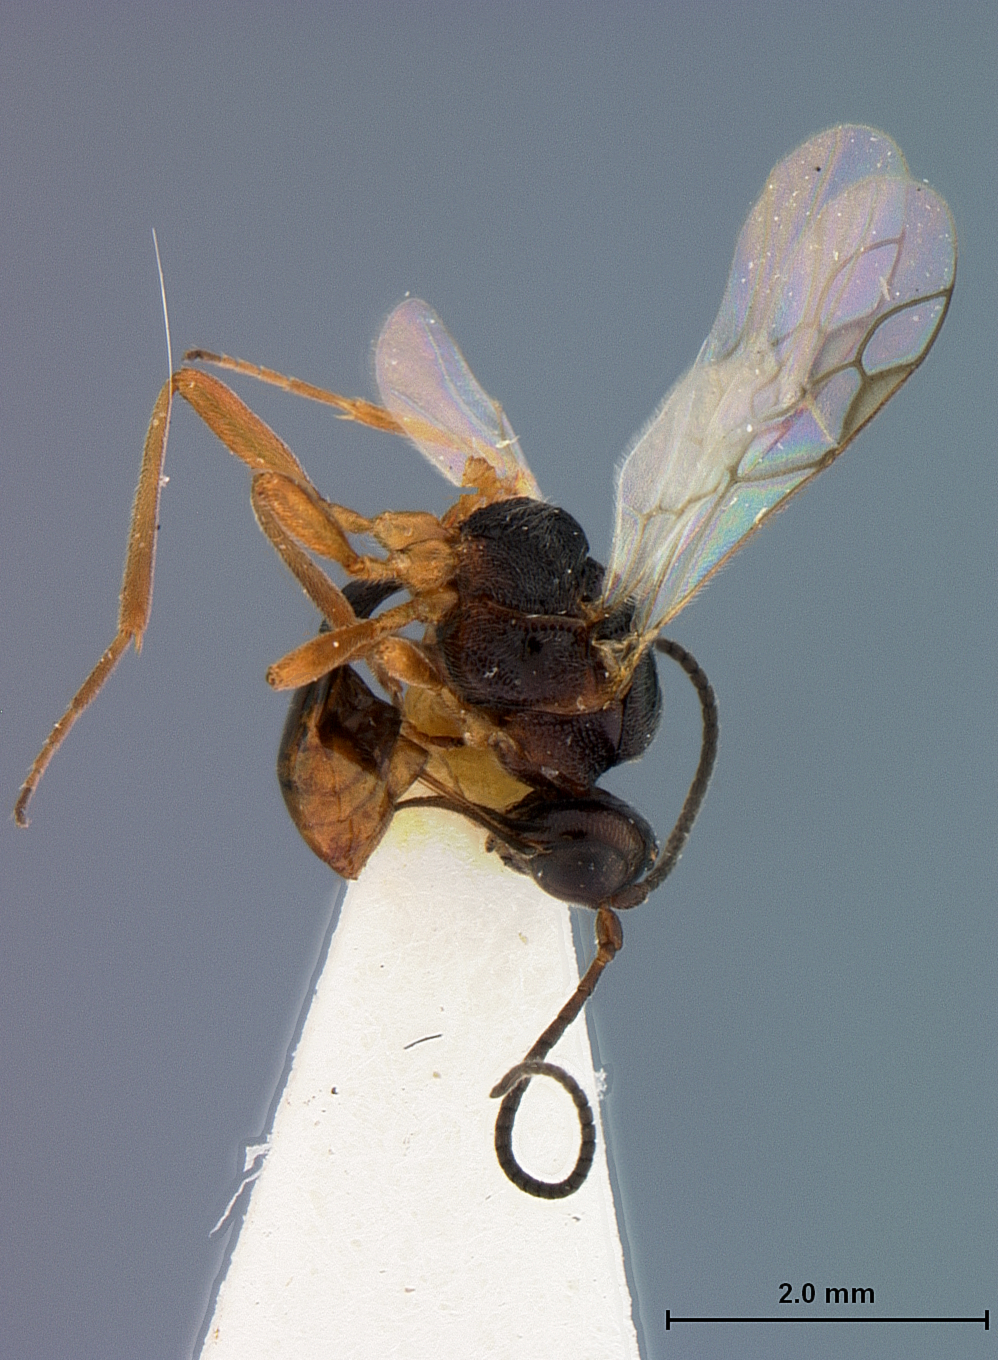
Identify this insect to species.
Microctonus audax
